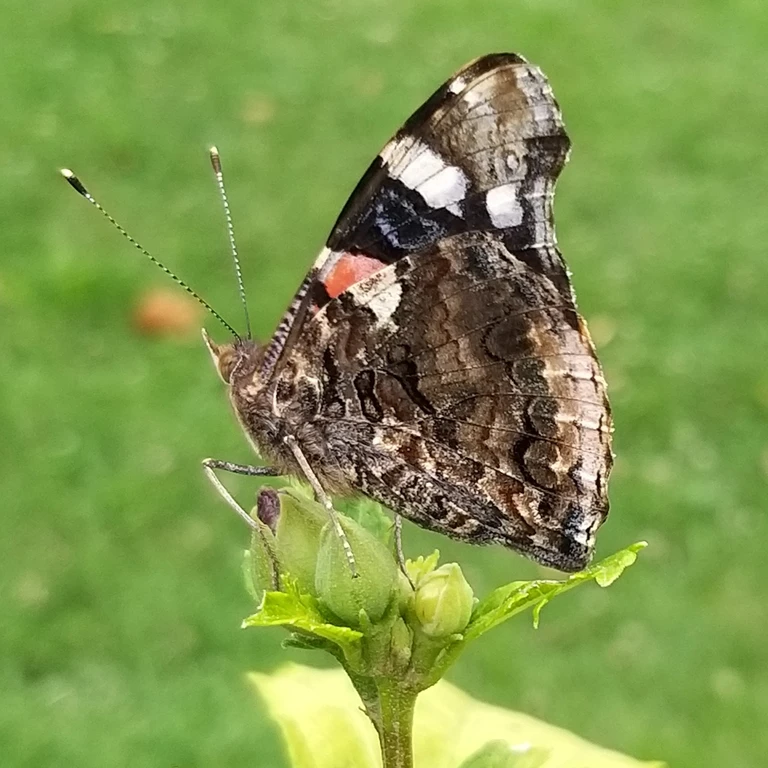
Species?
Vanessa atalanta
